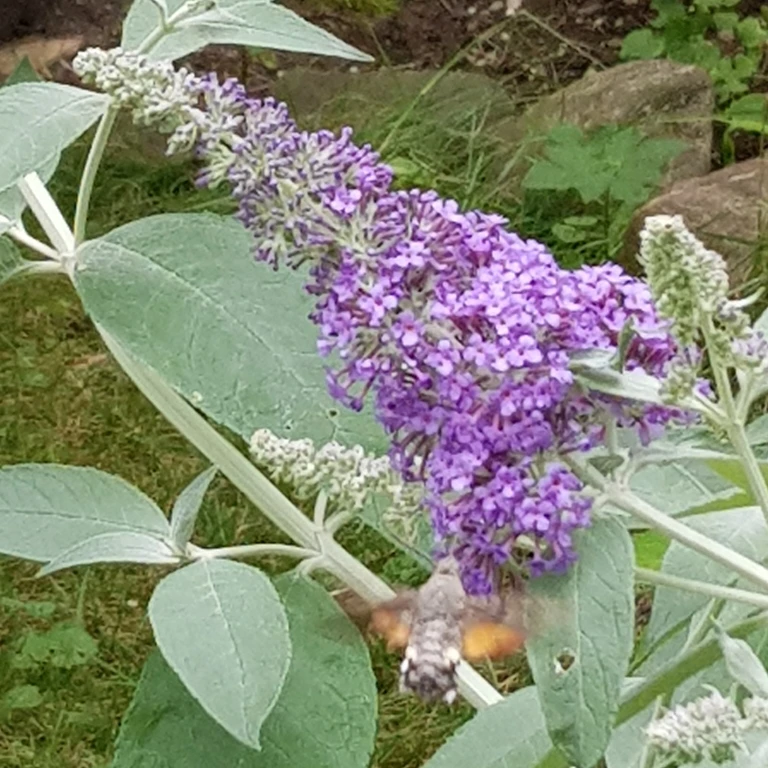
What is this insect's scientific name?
Macroglossum stellatarum
